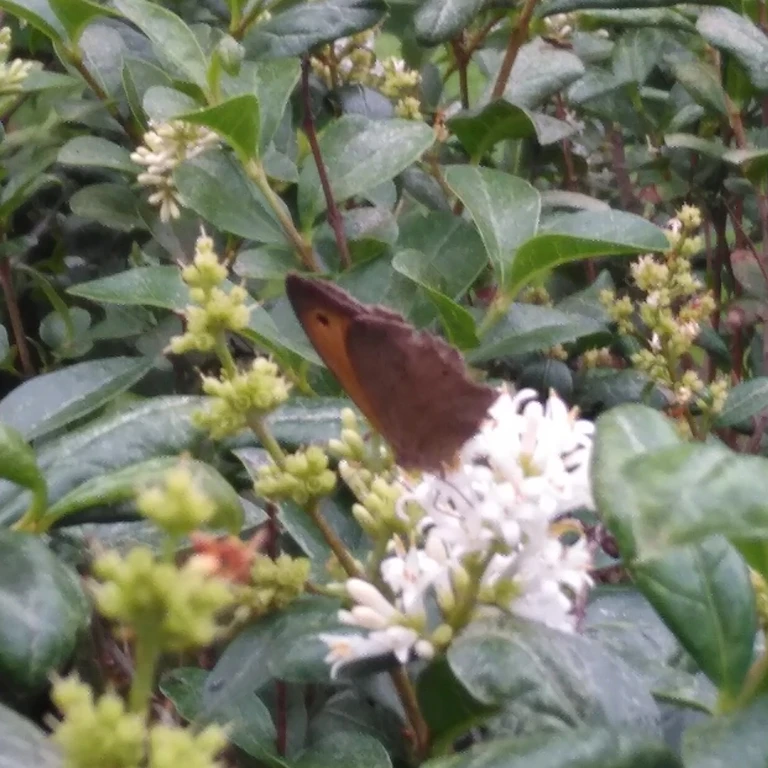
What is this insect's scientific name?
Maniola jurtina
